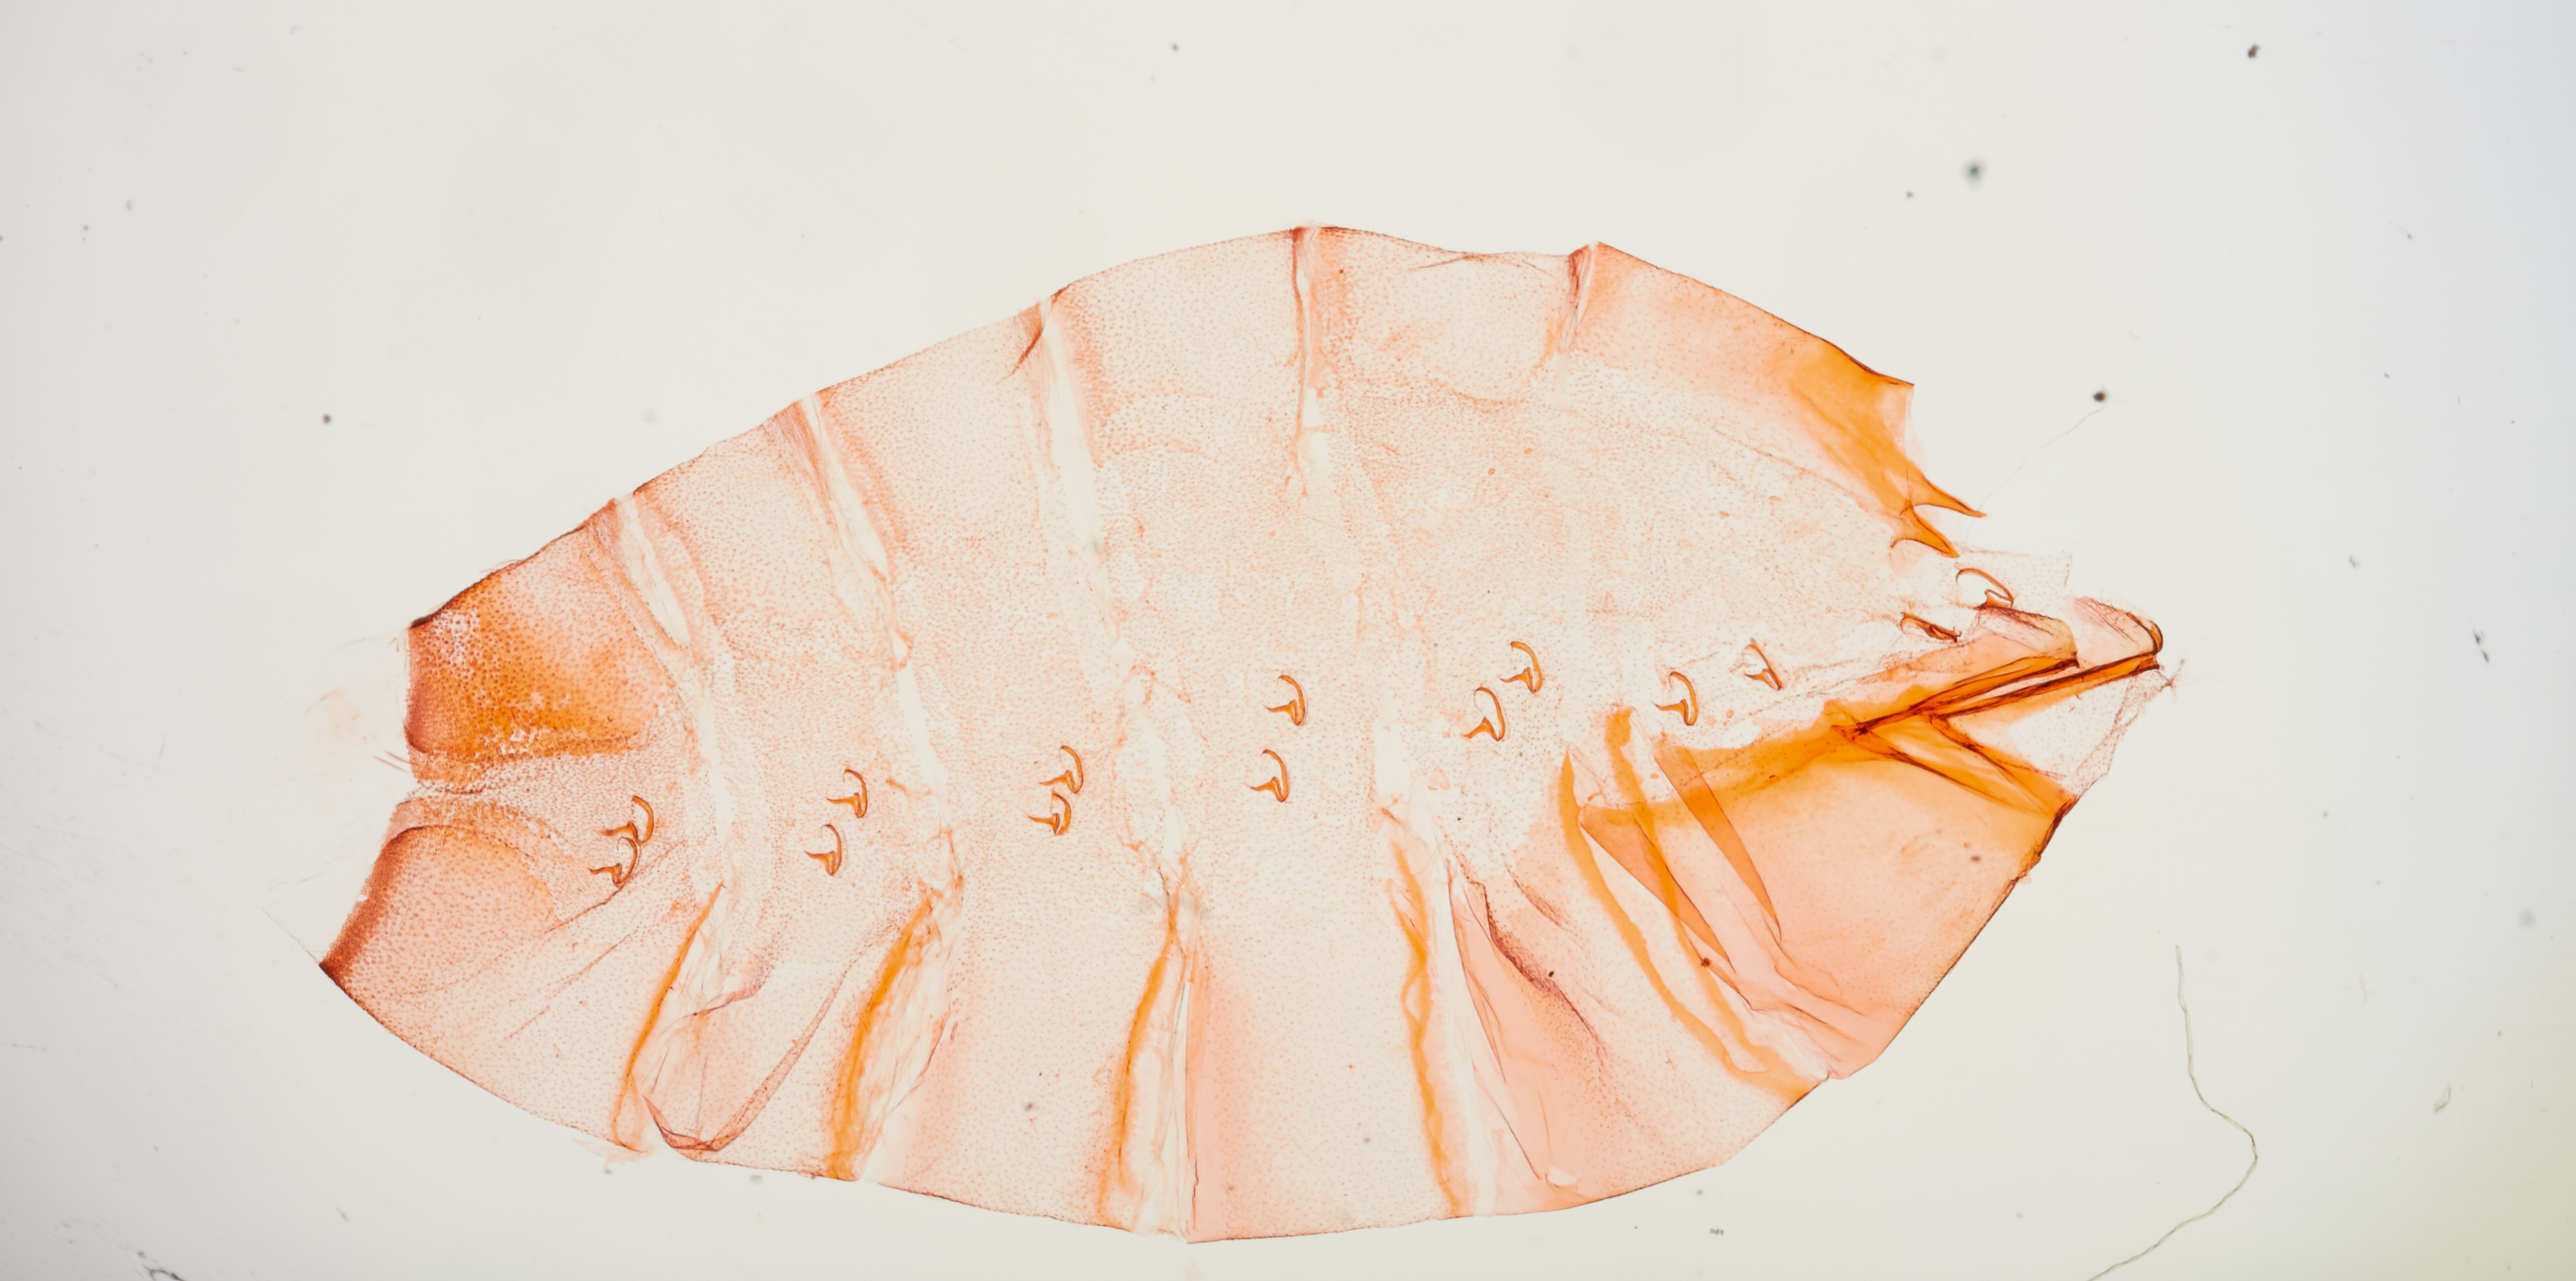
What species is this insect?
Stenoma vita (also Gonioterma vita)
